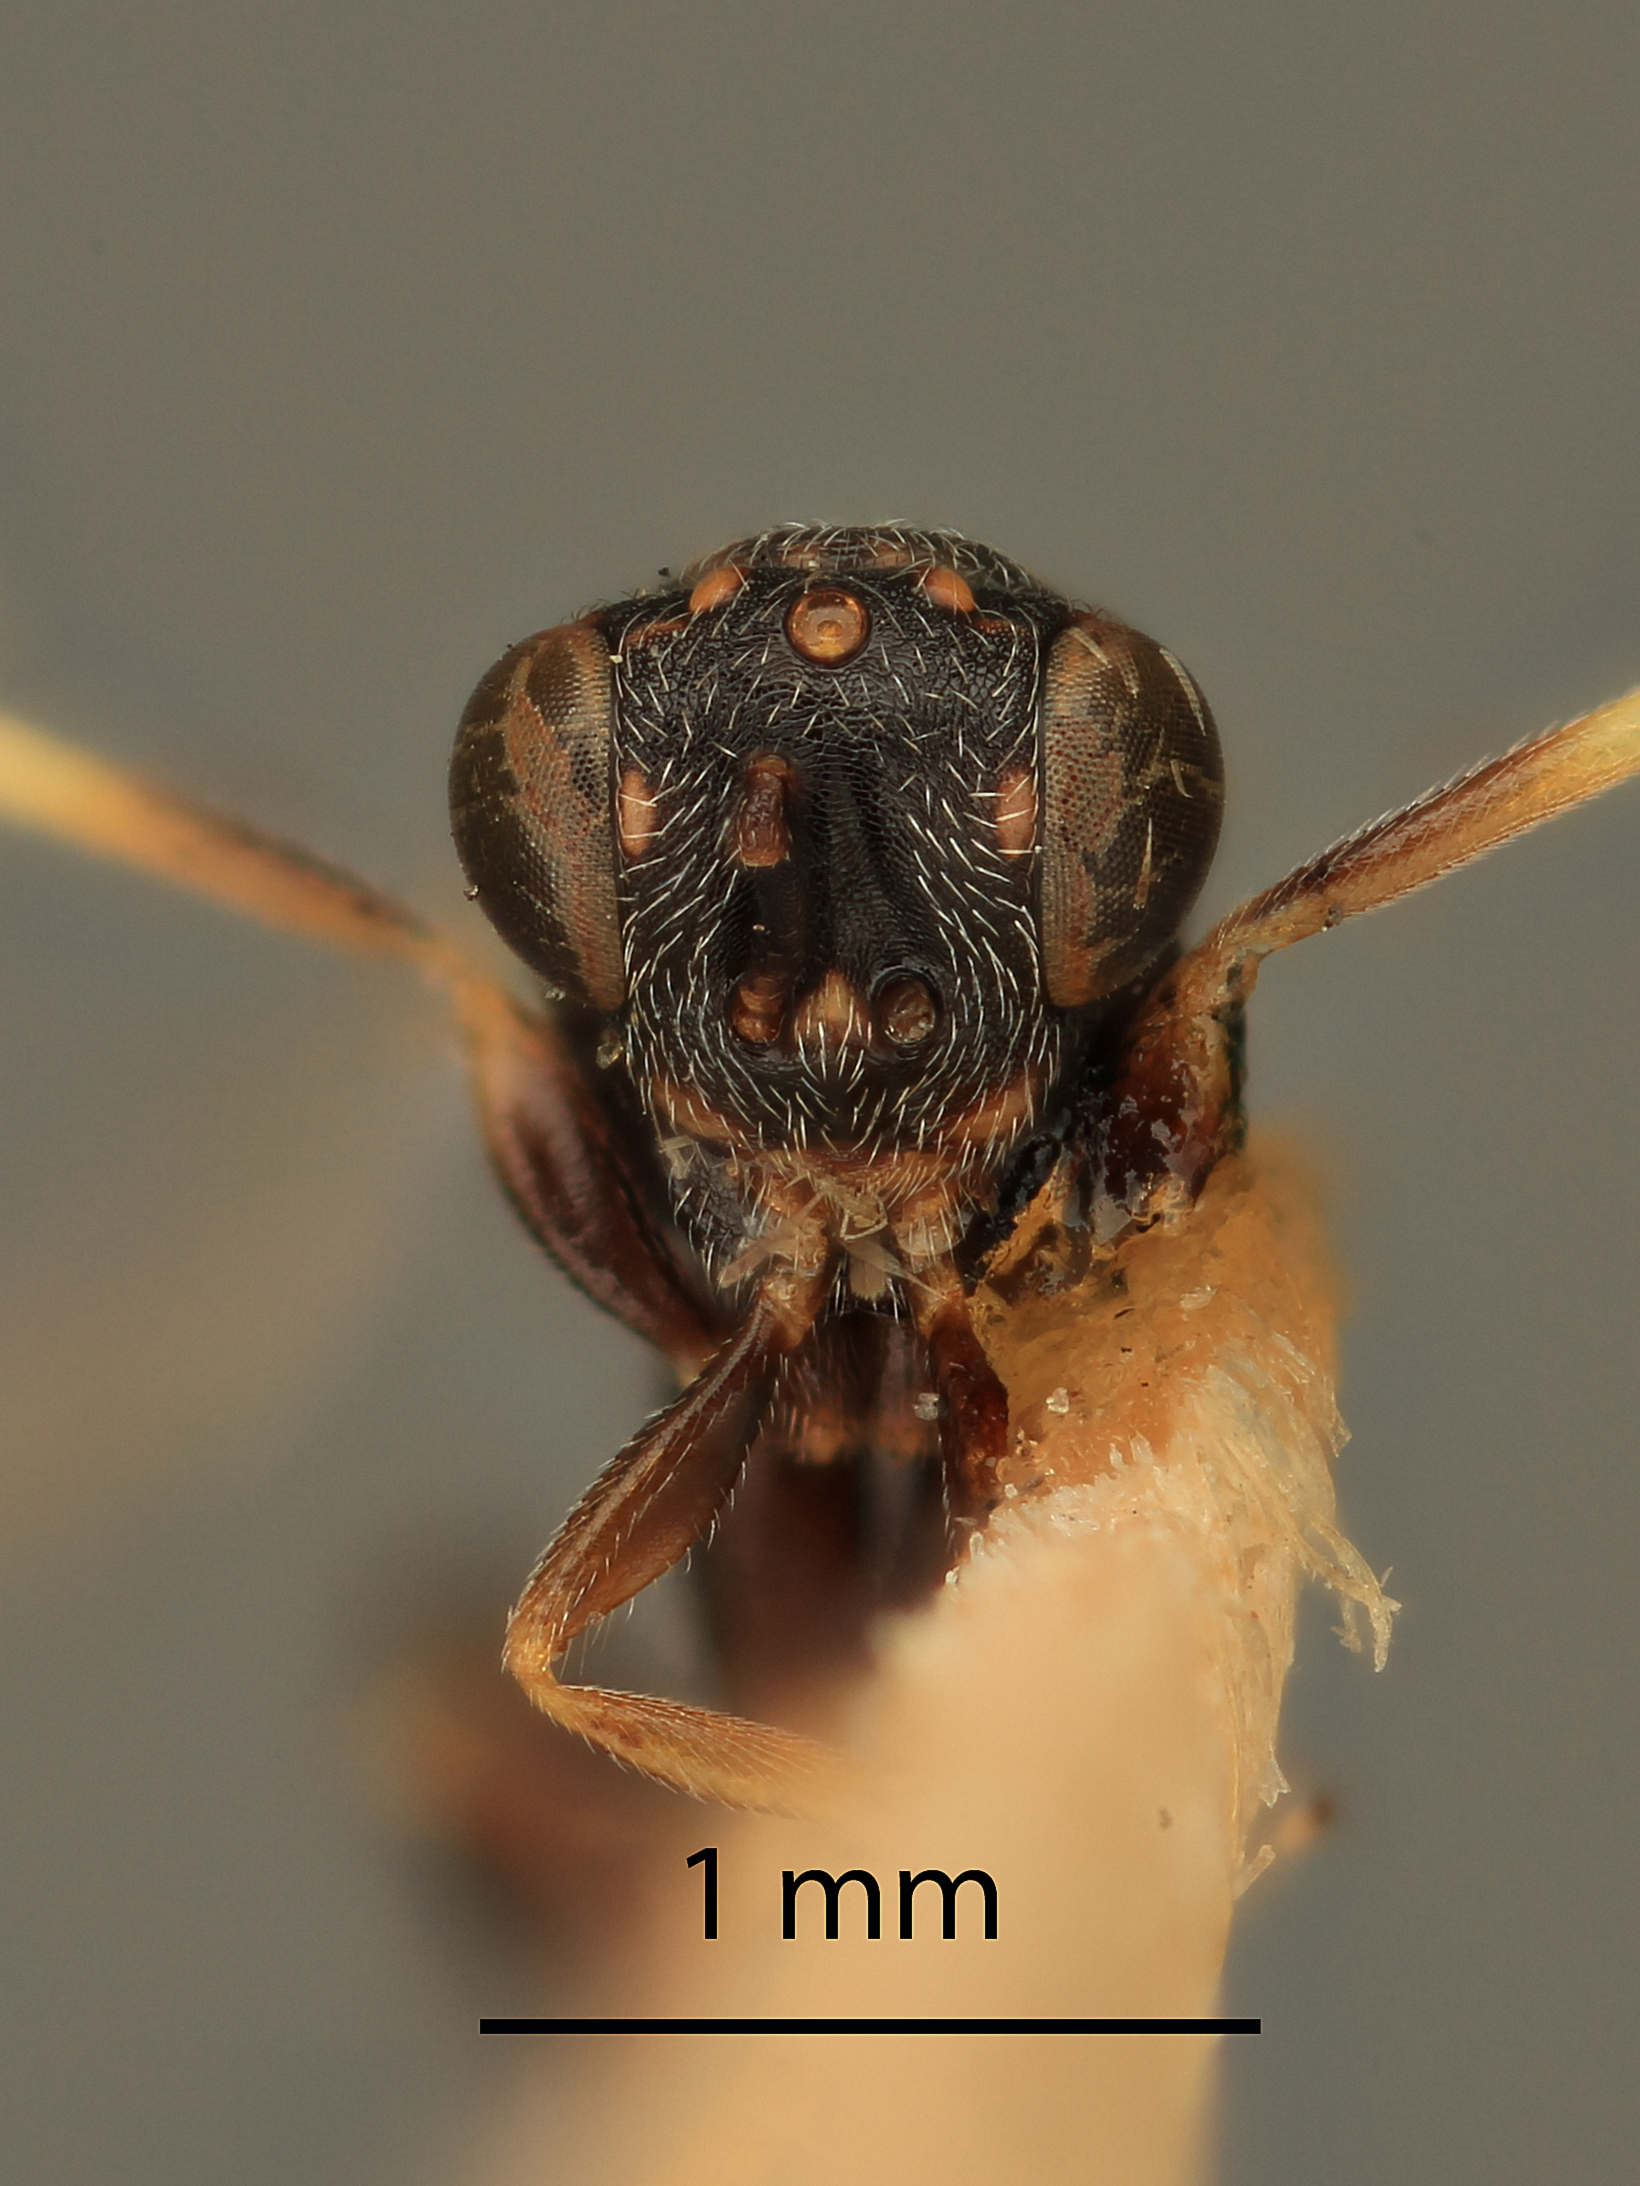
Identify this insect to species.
Spilochalcis ancylae
